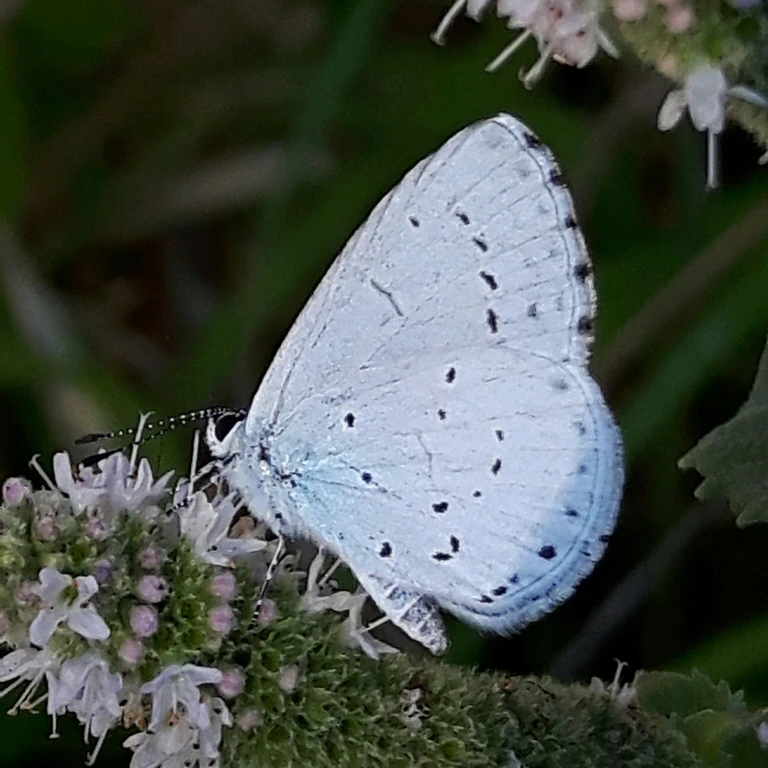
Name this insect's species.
Celastrina argiolus
